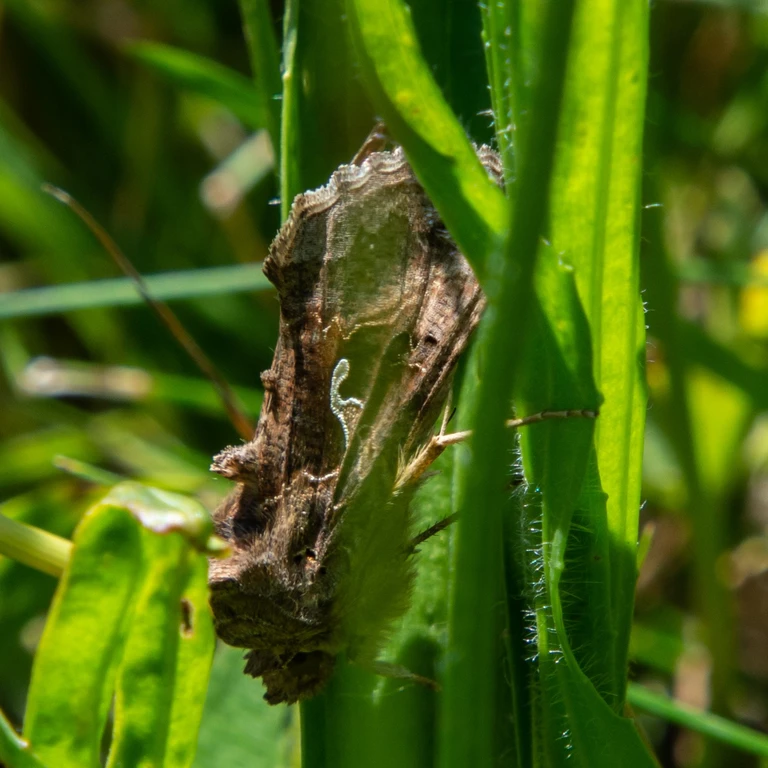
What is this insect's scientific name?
Autographa gamma
